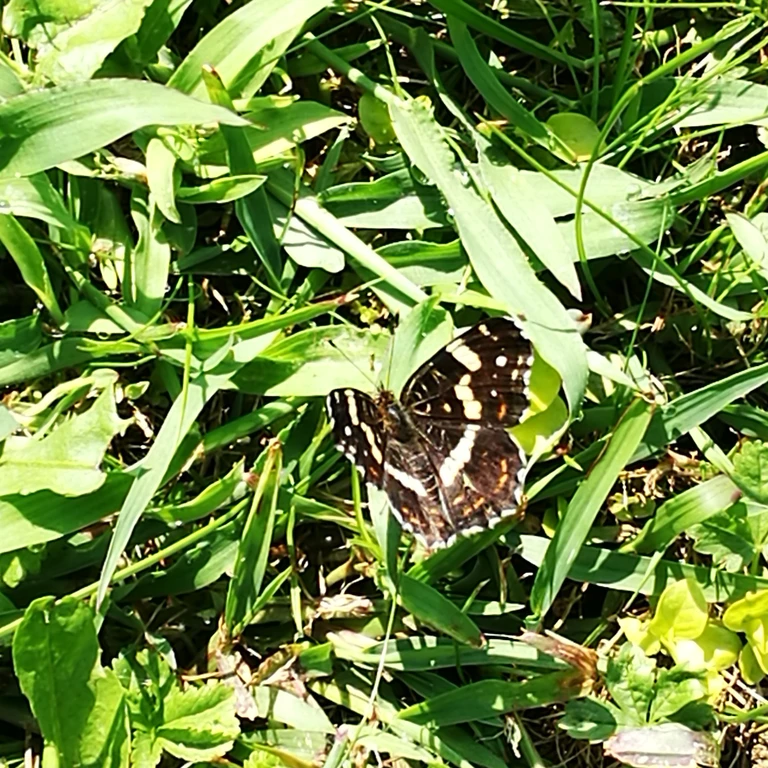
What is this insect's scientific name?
Araschnia levana
